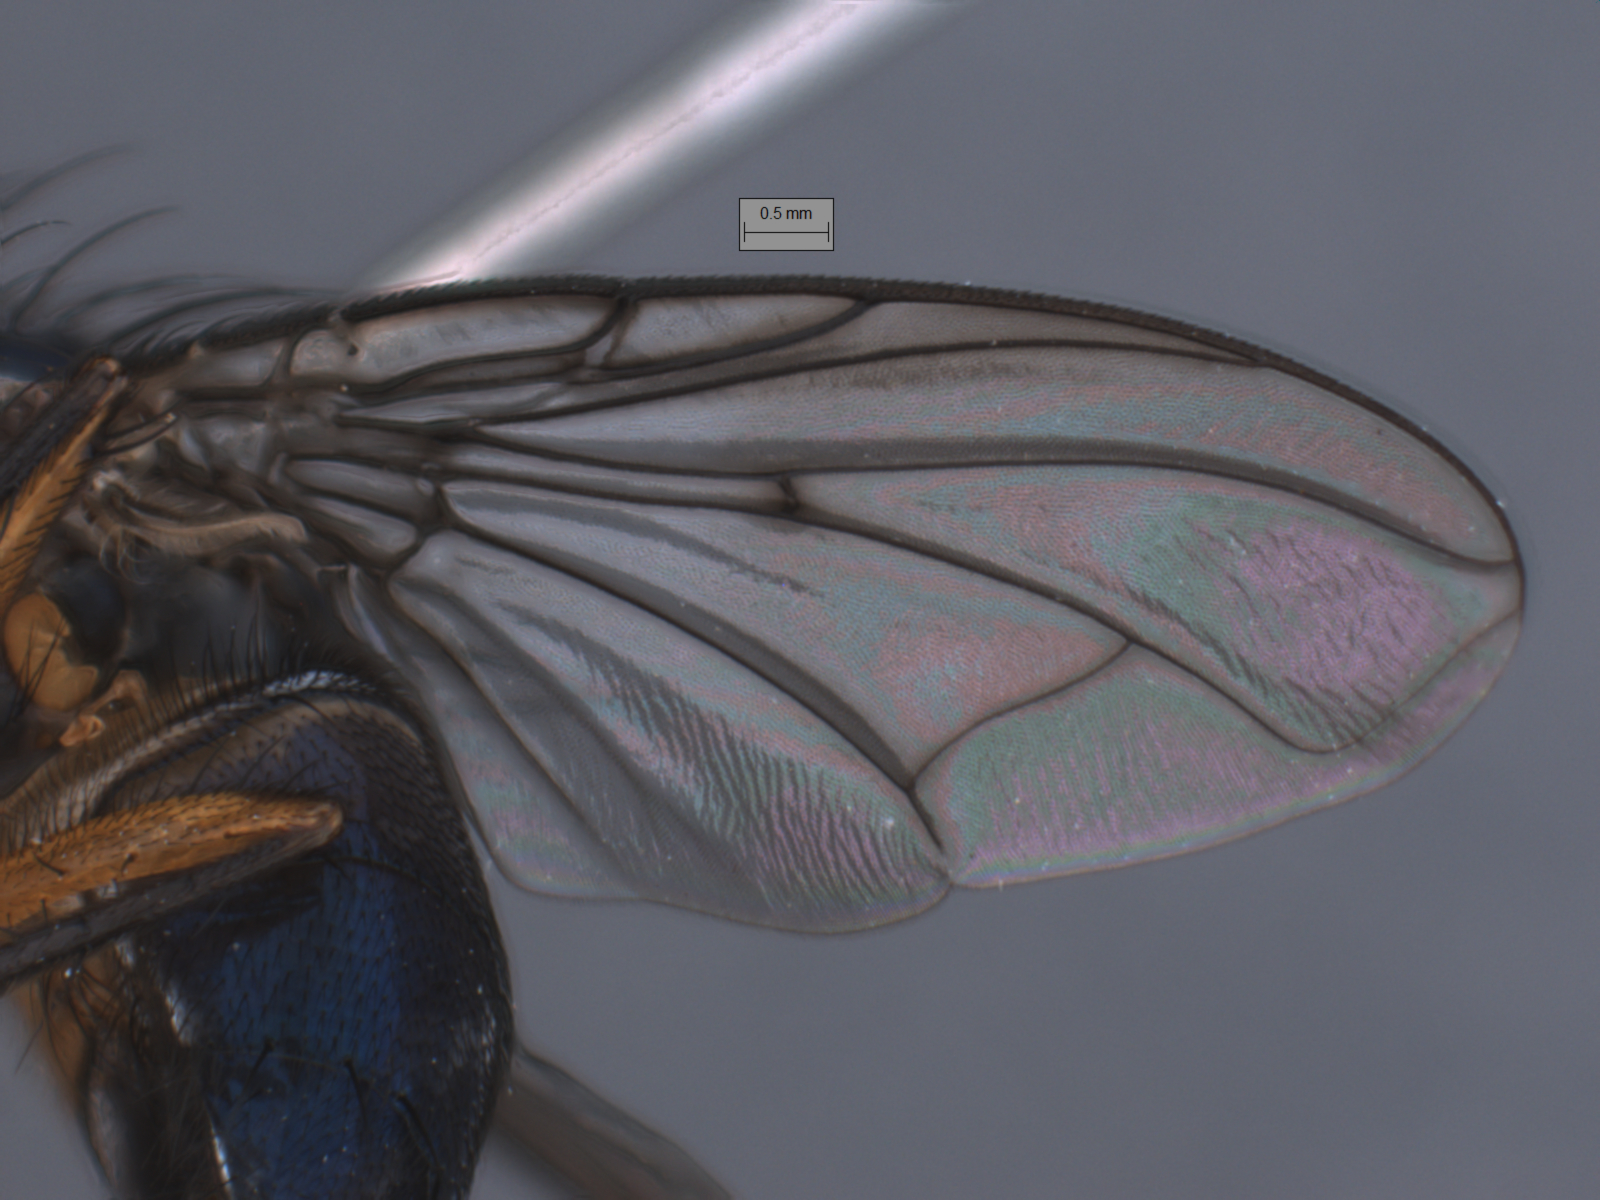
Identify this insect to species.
Huascaromusca flavicrura
